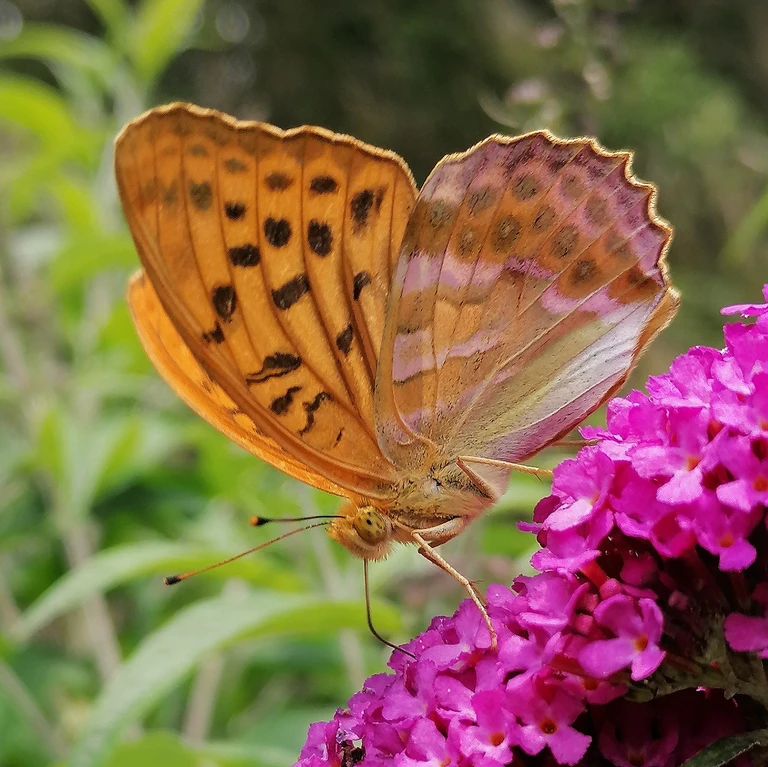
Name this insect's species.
Argynnis paphia
